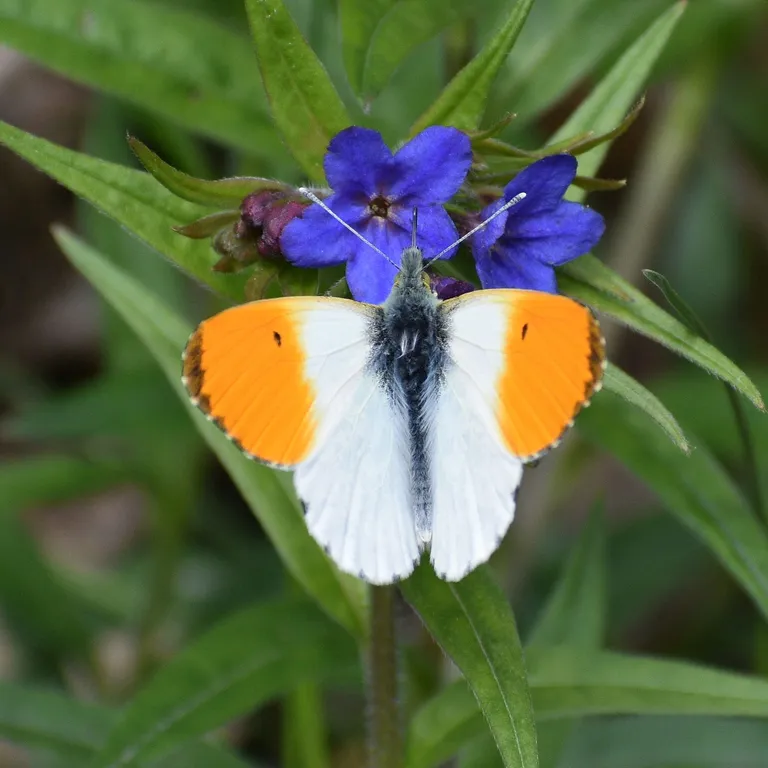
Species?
Anthocharis cardamines
